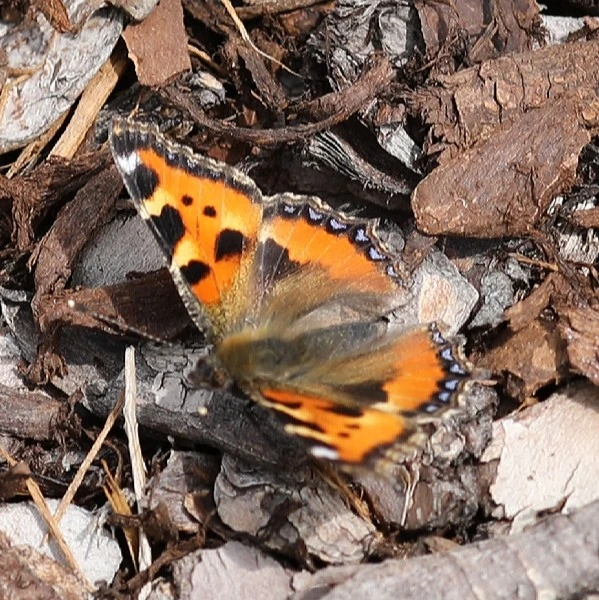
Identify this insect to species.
Aglais urticae
